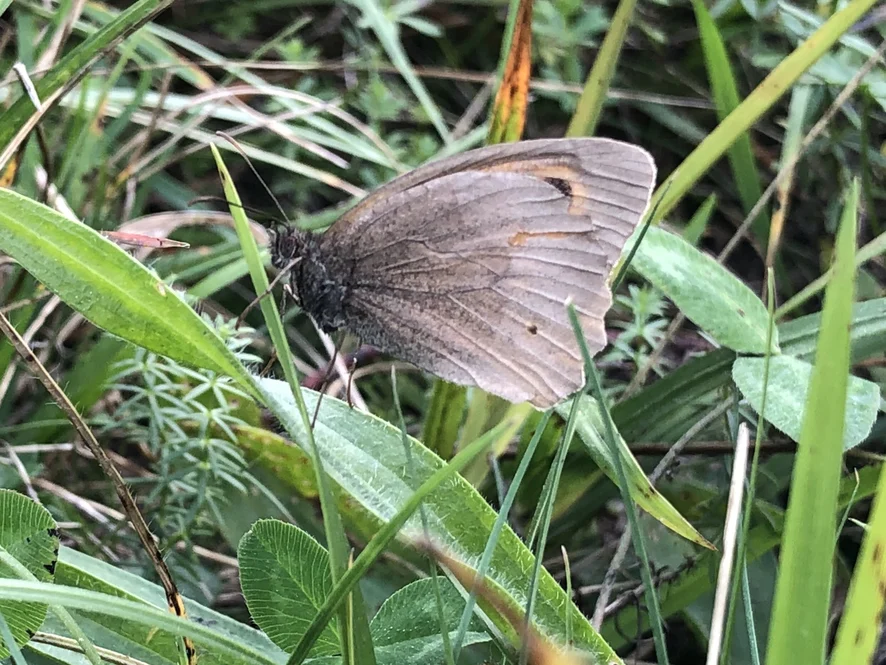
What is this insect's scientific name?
Maniola jurtina
